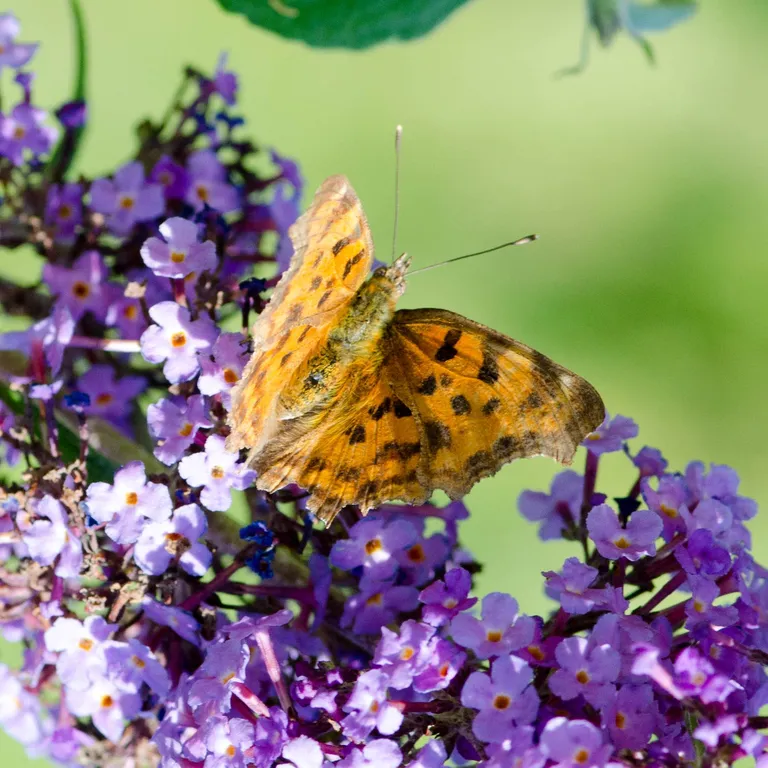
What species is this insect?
Polygonia c-album
